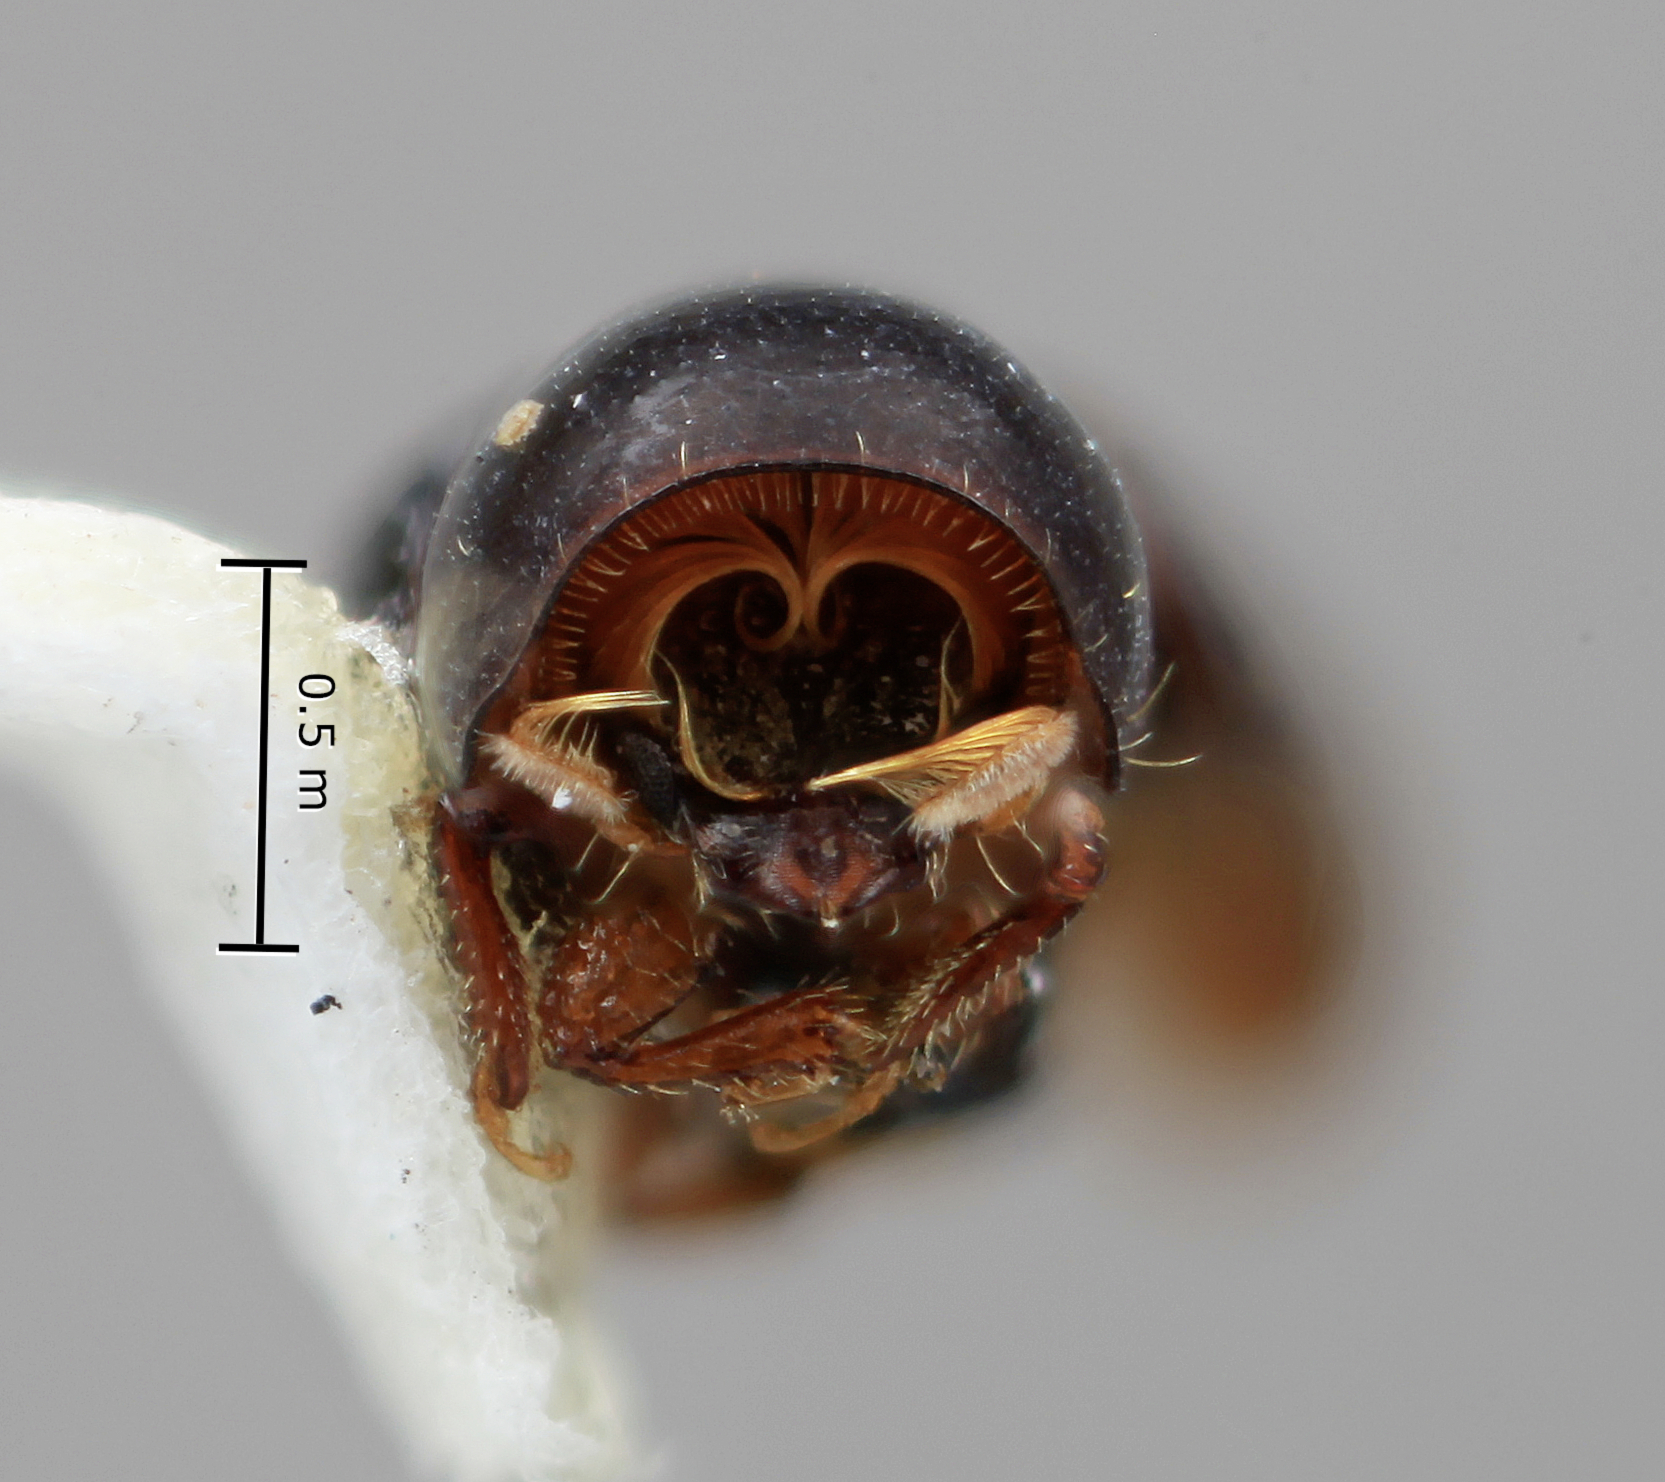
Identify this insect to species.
Corthylus cecropicolens
